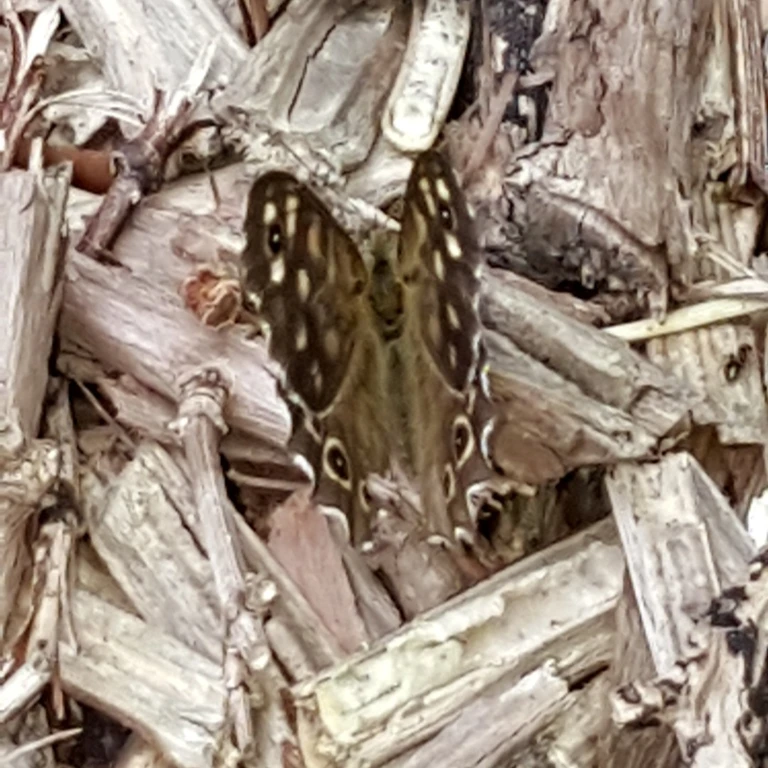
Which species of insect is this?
Pararge aegeria
